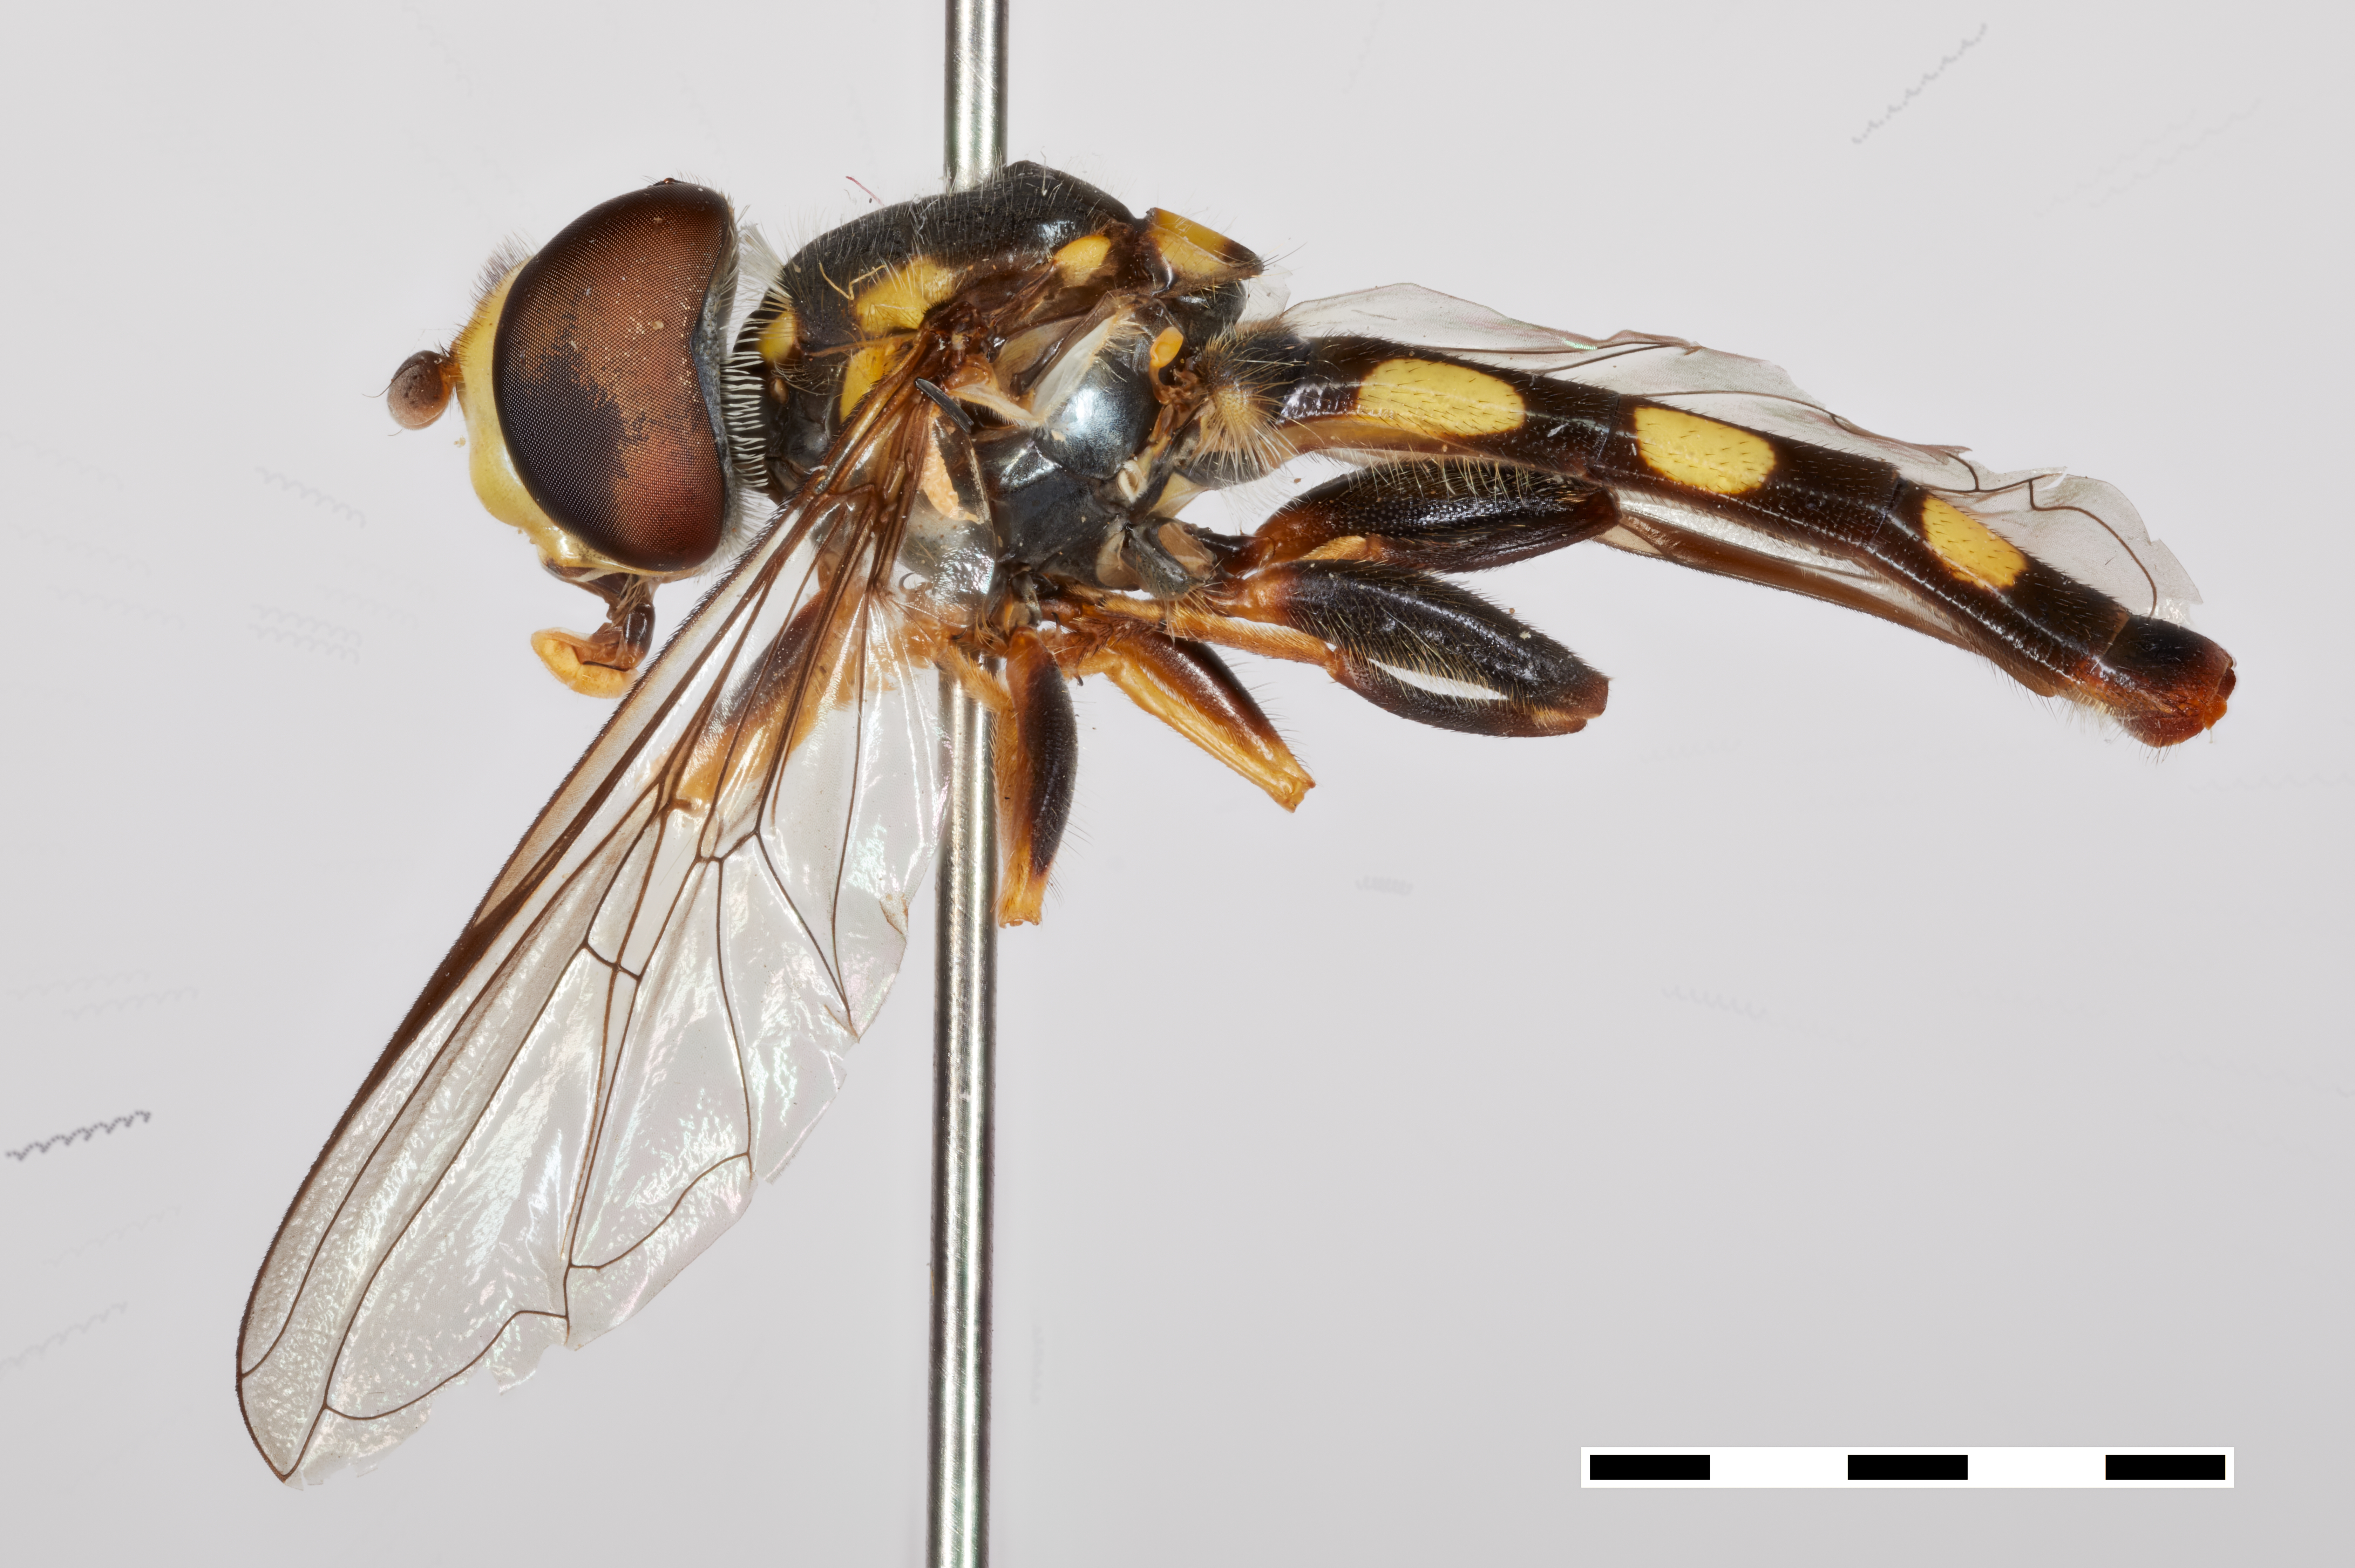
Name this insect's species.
Ocyptamus megafemur
